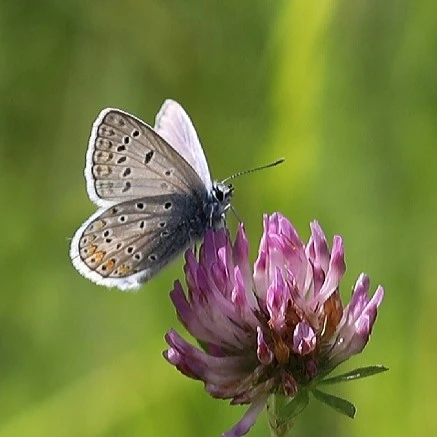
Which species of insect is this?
Polyommatus icarus
